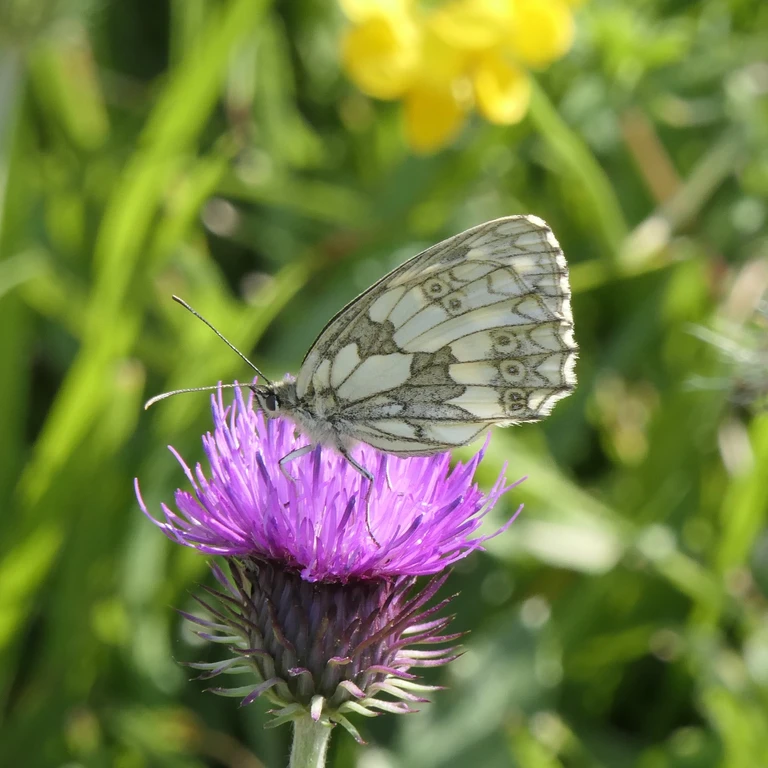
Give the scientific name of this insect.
Melanargia galathea
